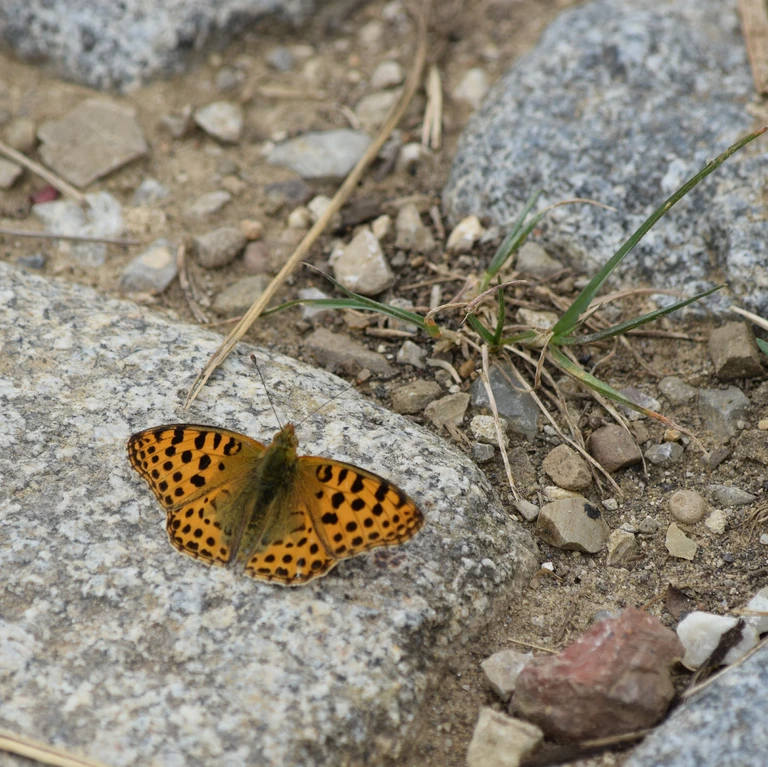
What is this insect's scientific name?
Issoria lathonia
